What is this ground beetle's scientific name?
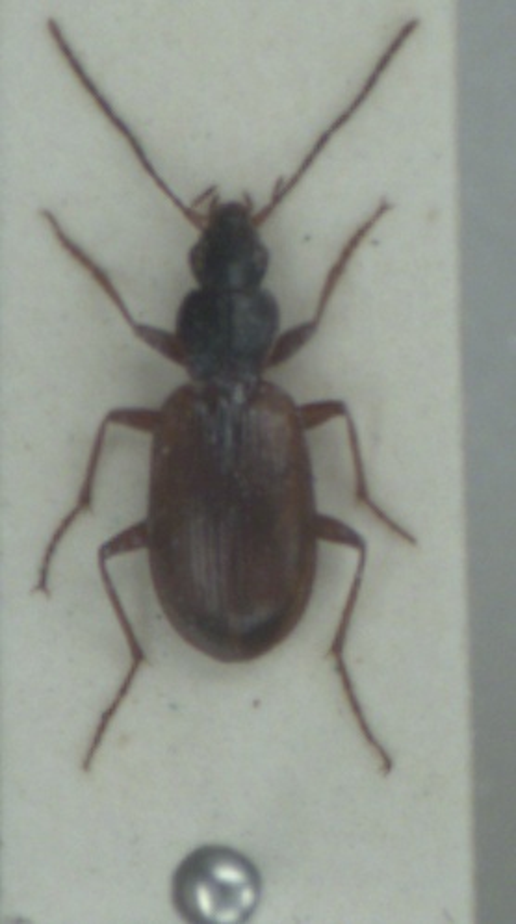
Agonum thoreyi
